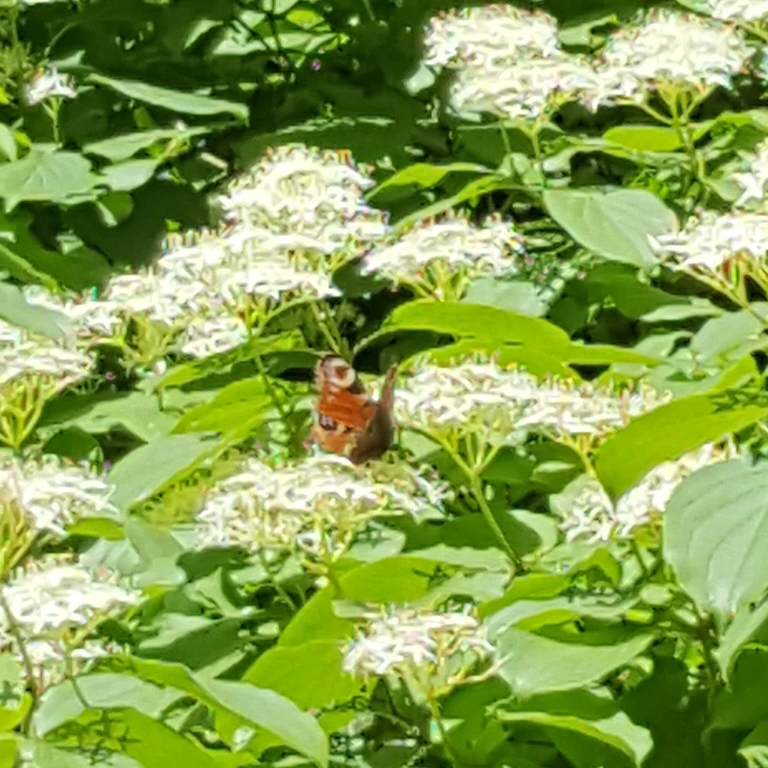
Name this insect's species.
Aglais io
